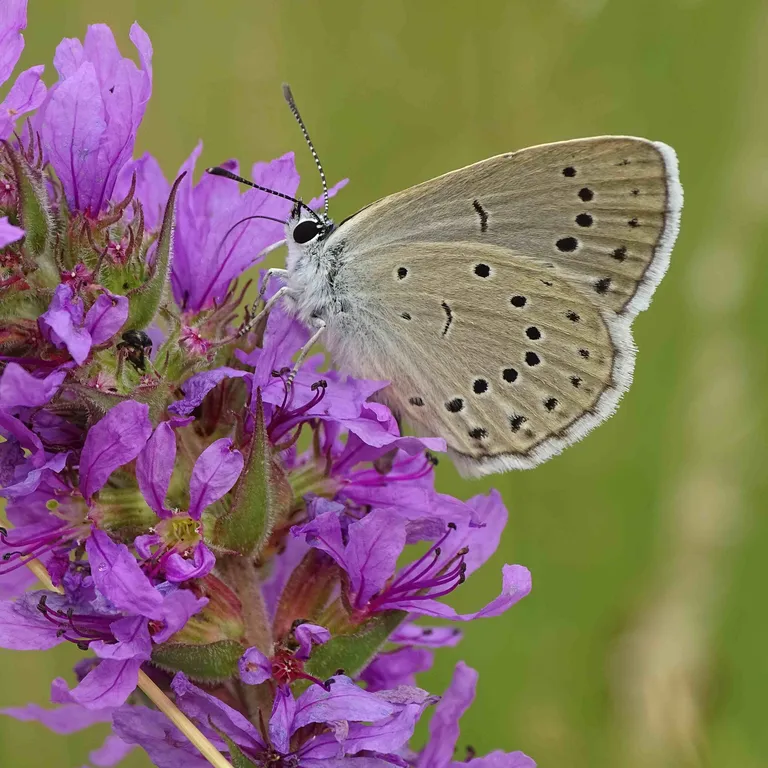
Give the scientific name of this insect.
Phengaris teleius
